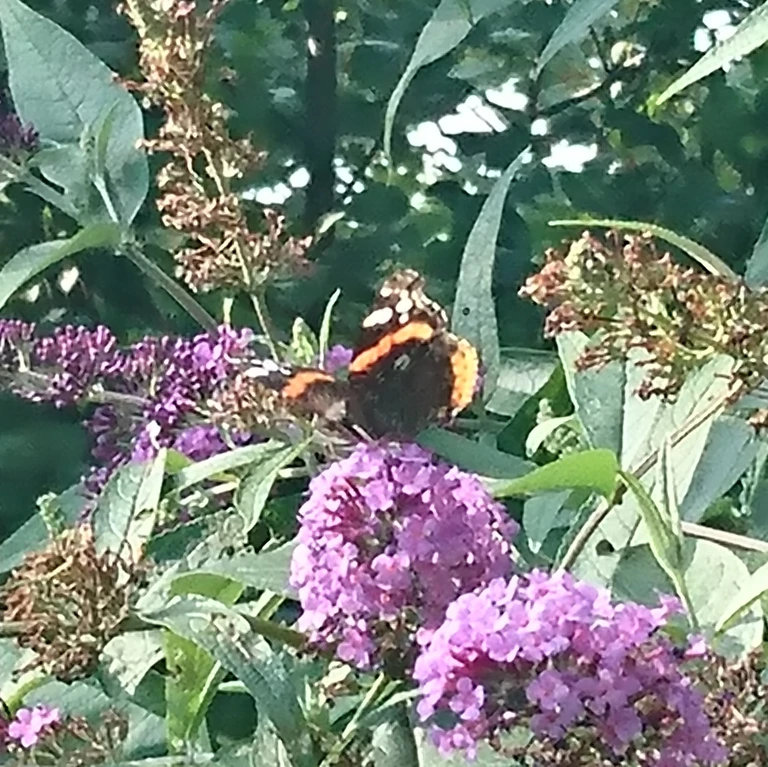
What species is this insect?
Vanessa atalanta
